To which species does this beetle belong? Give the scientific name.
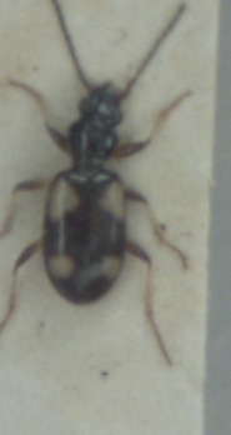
Bembidion illigeri
